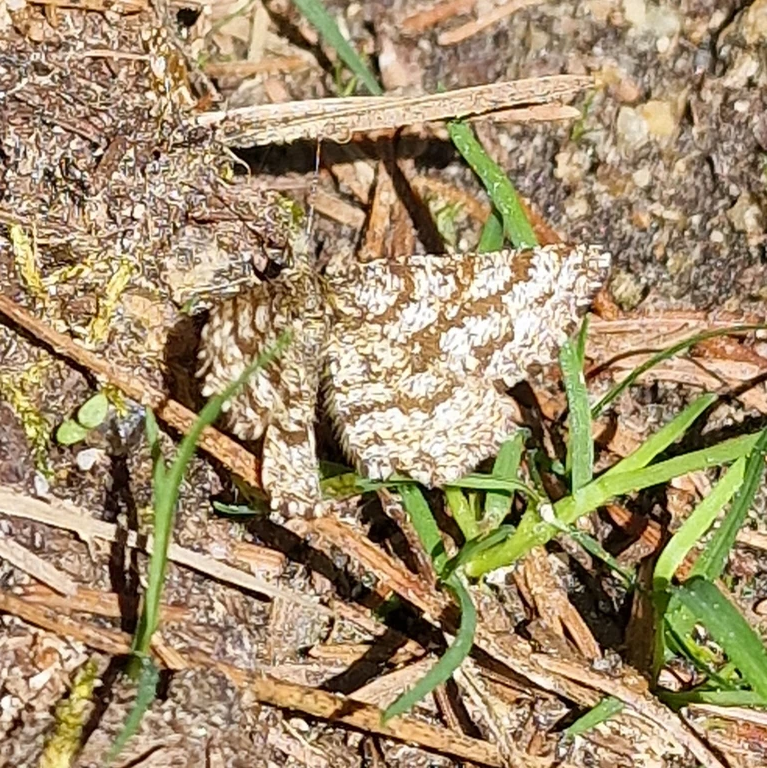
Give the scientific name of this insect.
Ematurga atomaria
